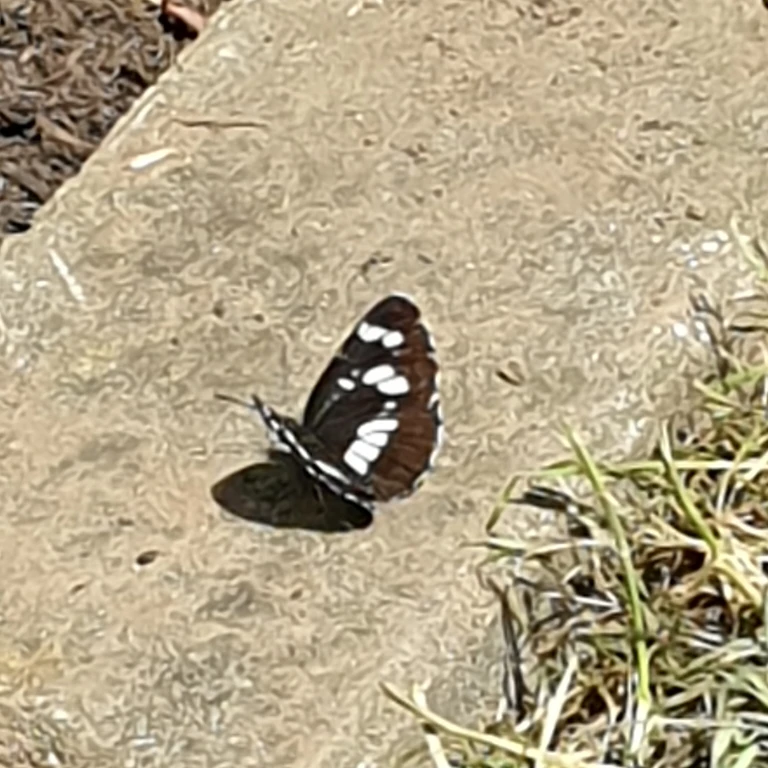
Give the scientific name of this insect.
Neptis rivularis
